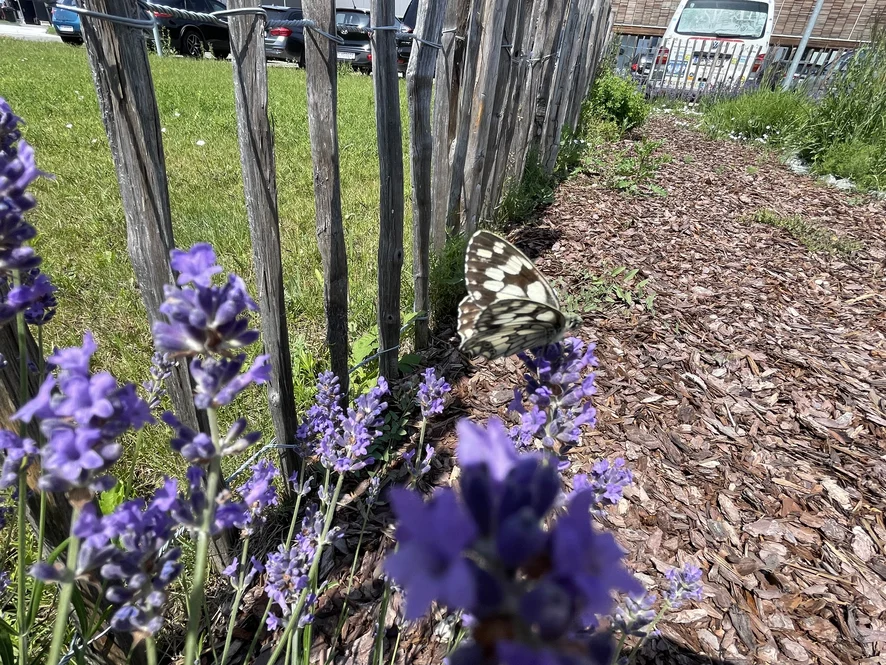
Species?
Melanargia galathea
